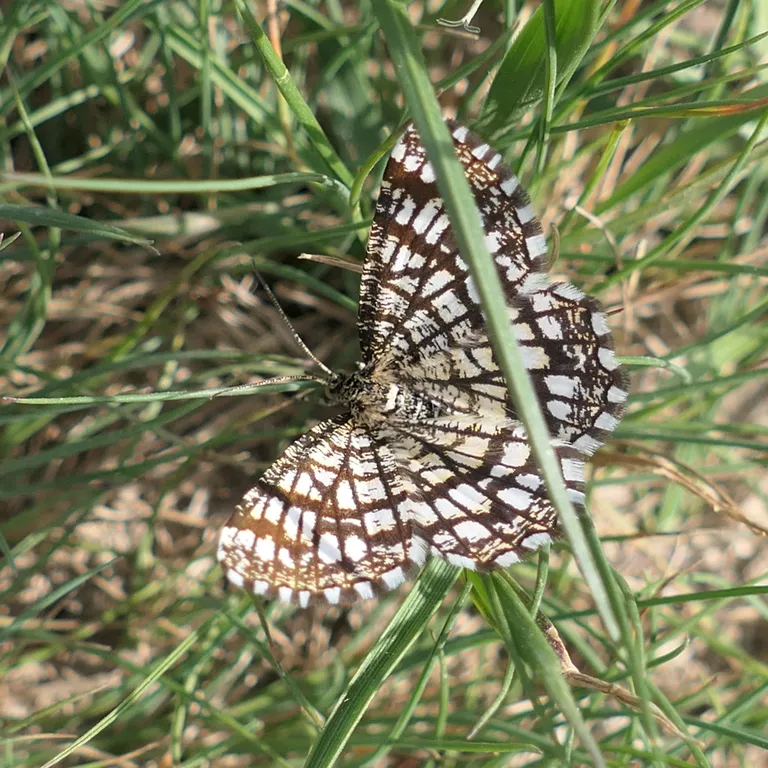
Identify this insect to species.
Chiasmia clathrata
